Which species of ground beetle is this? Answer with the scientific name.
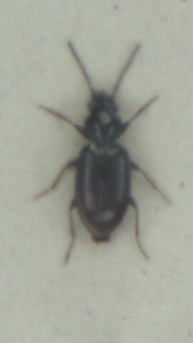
Bembidion normannum
